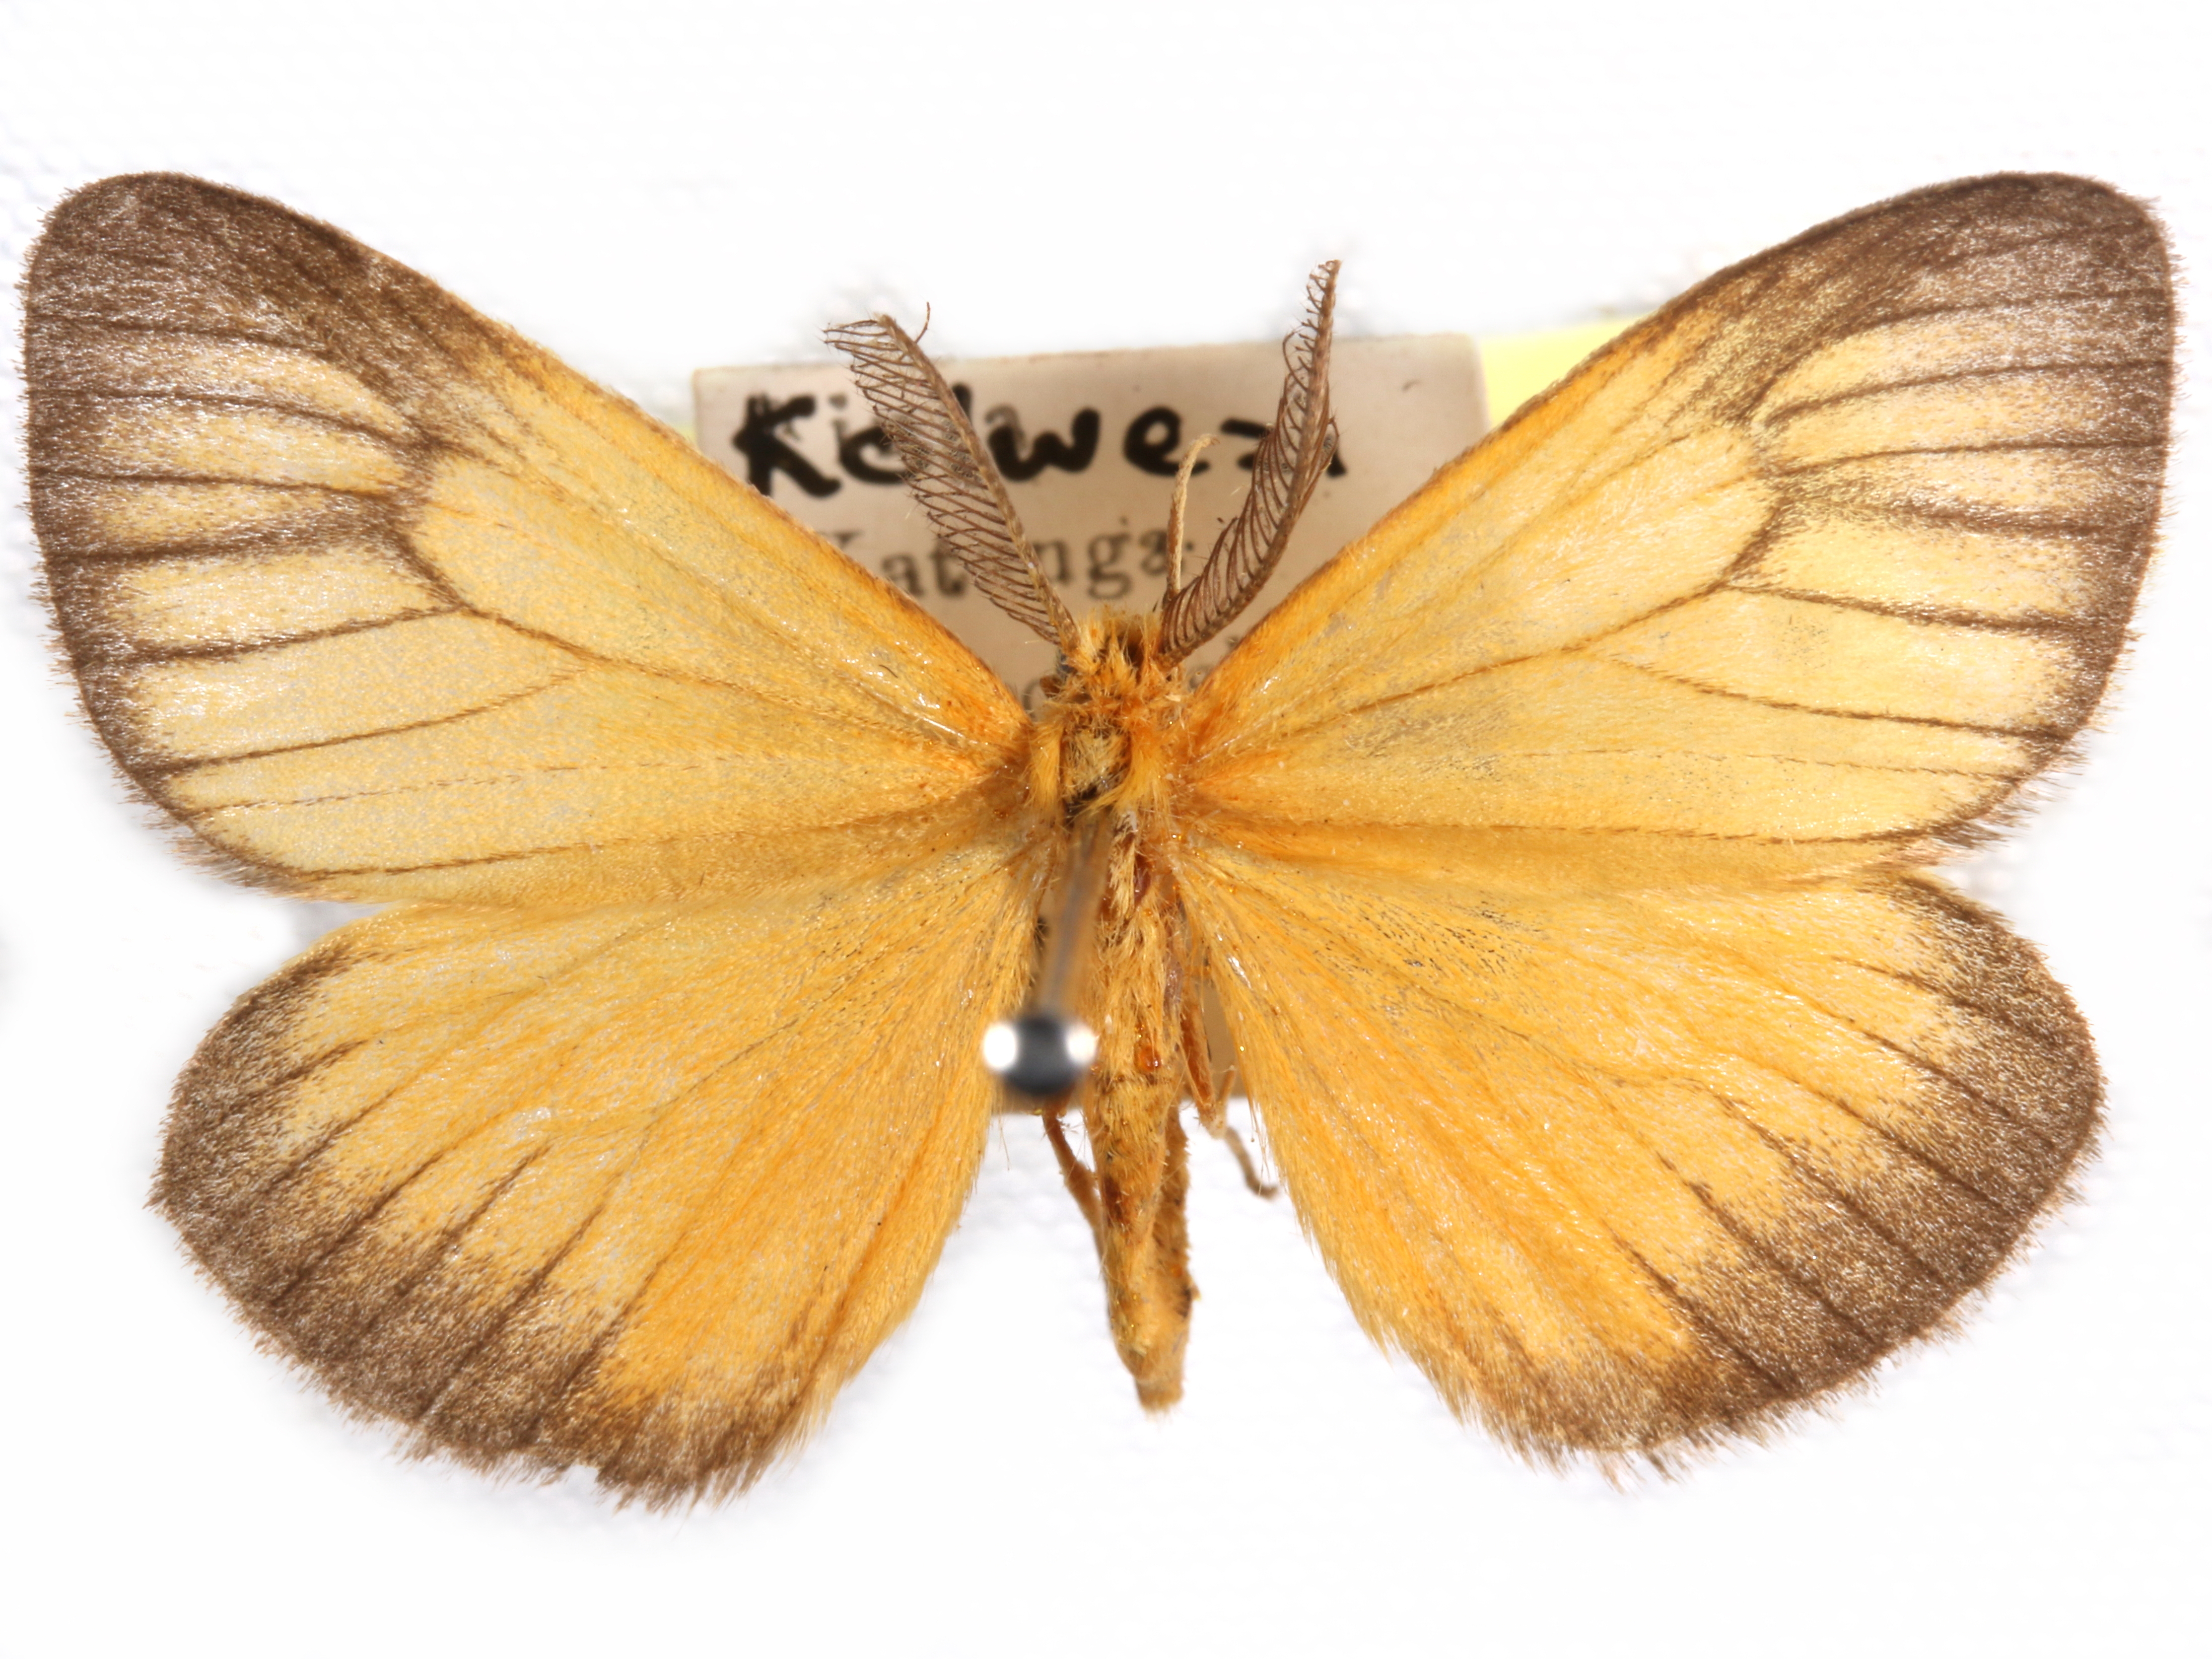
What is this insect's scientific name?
Pseudobazisa desperata
